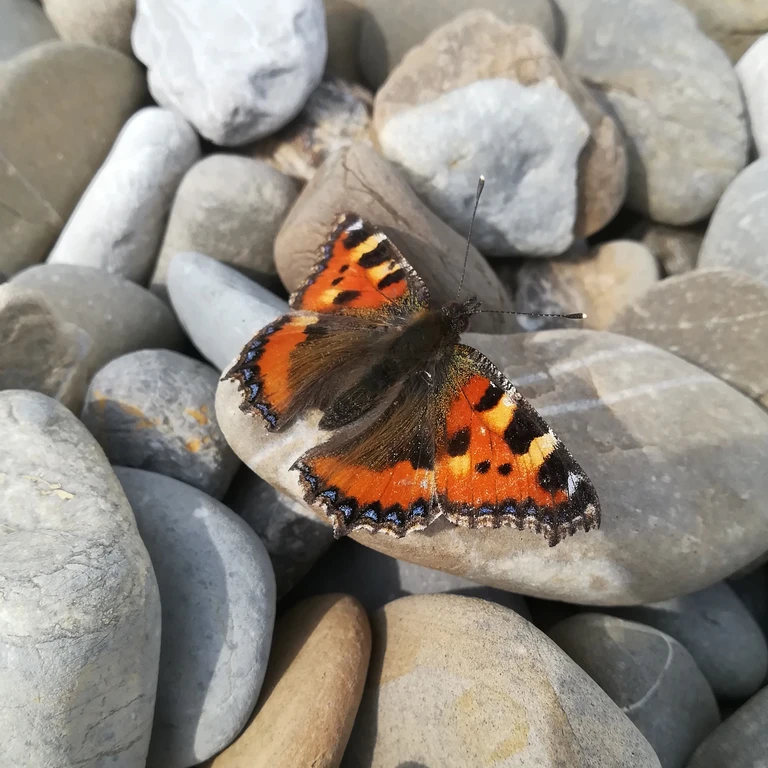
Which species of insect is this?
Aglais urticae
